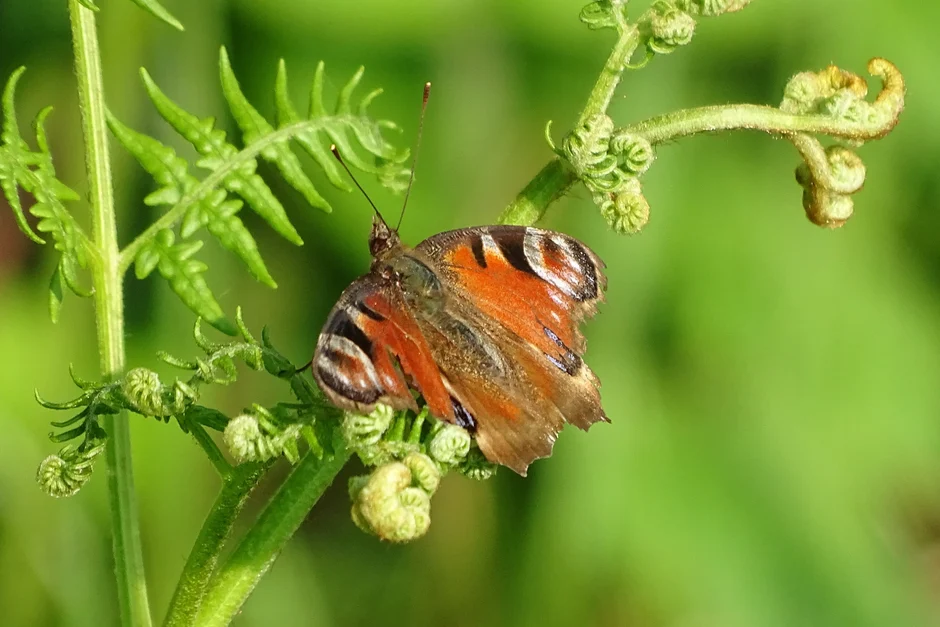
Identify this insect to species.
Aglais io
